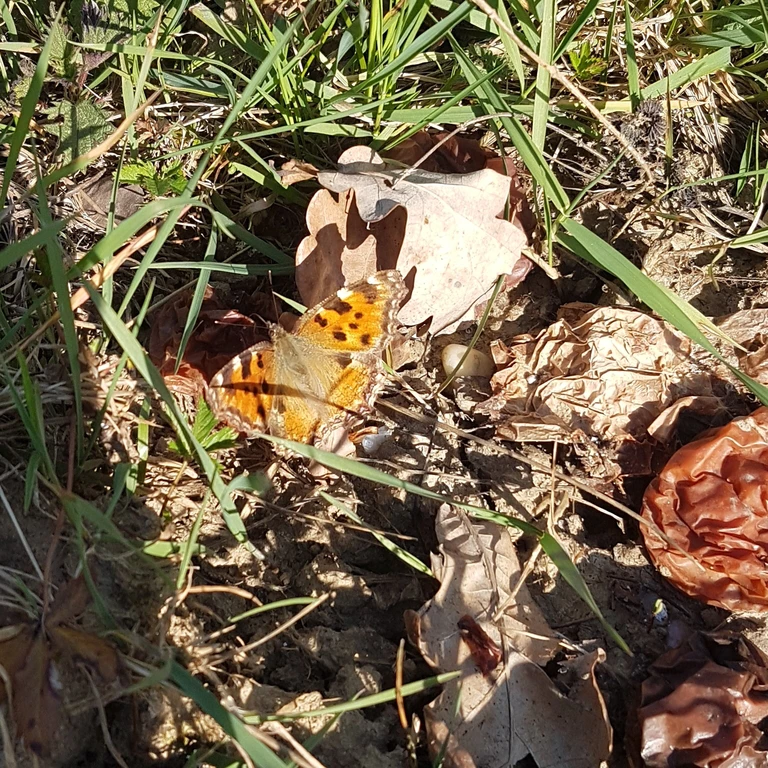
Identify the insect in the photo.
Nymphalis polychloros
